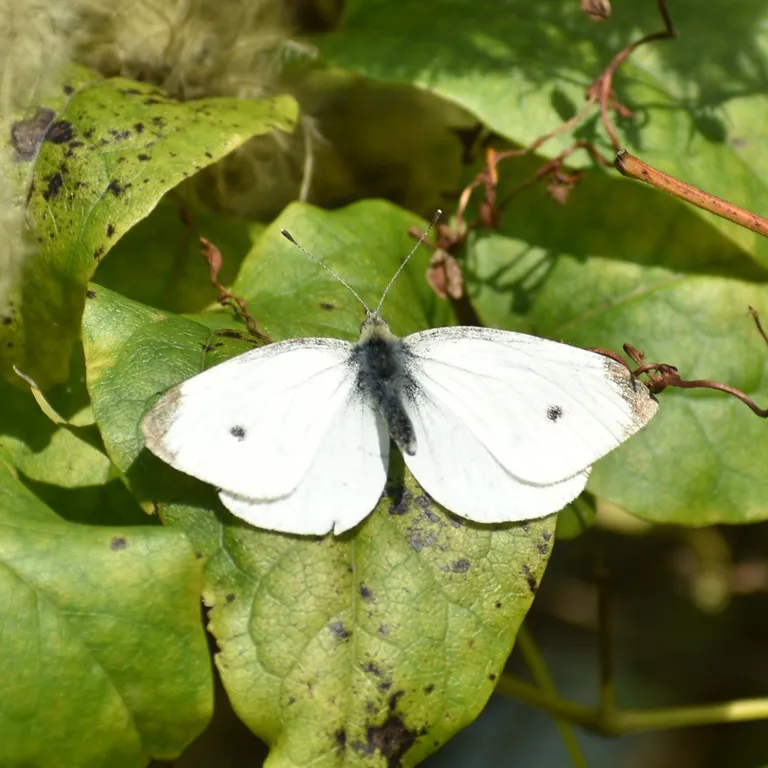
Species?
Pieris rapae
